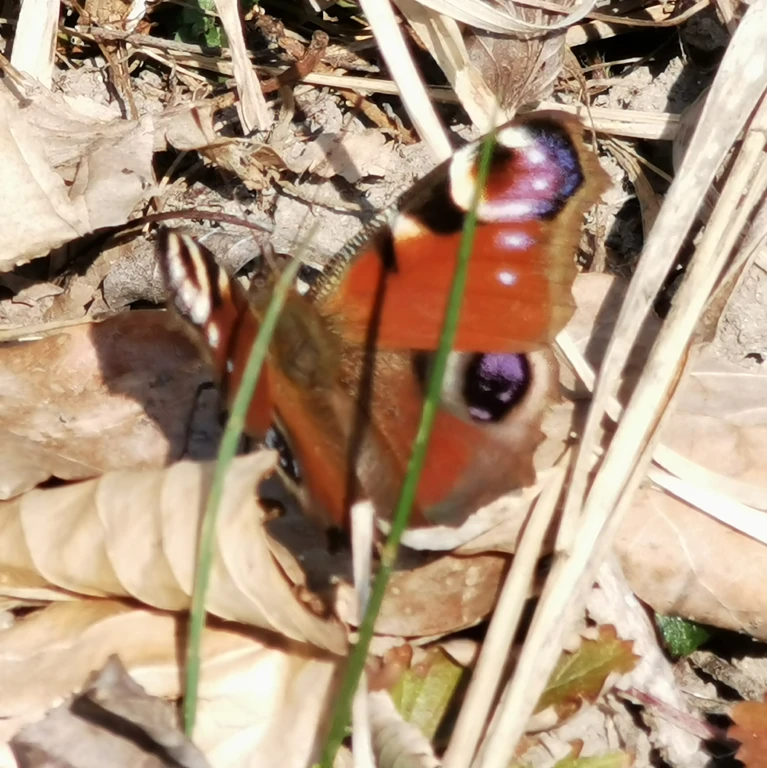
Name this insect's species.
Aglais io
